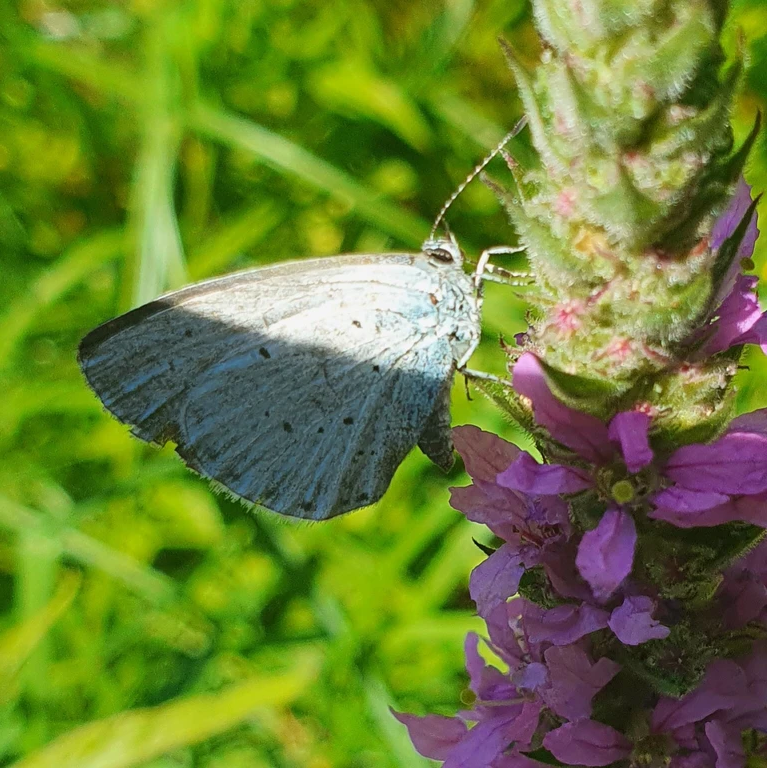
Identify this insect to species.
Celastrina argiolus
